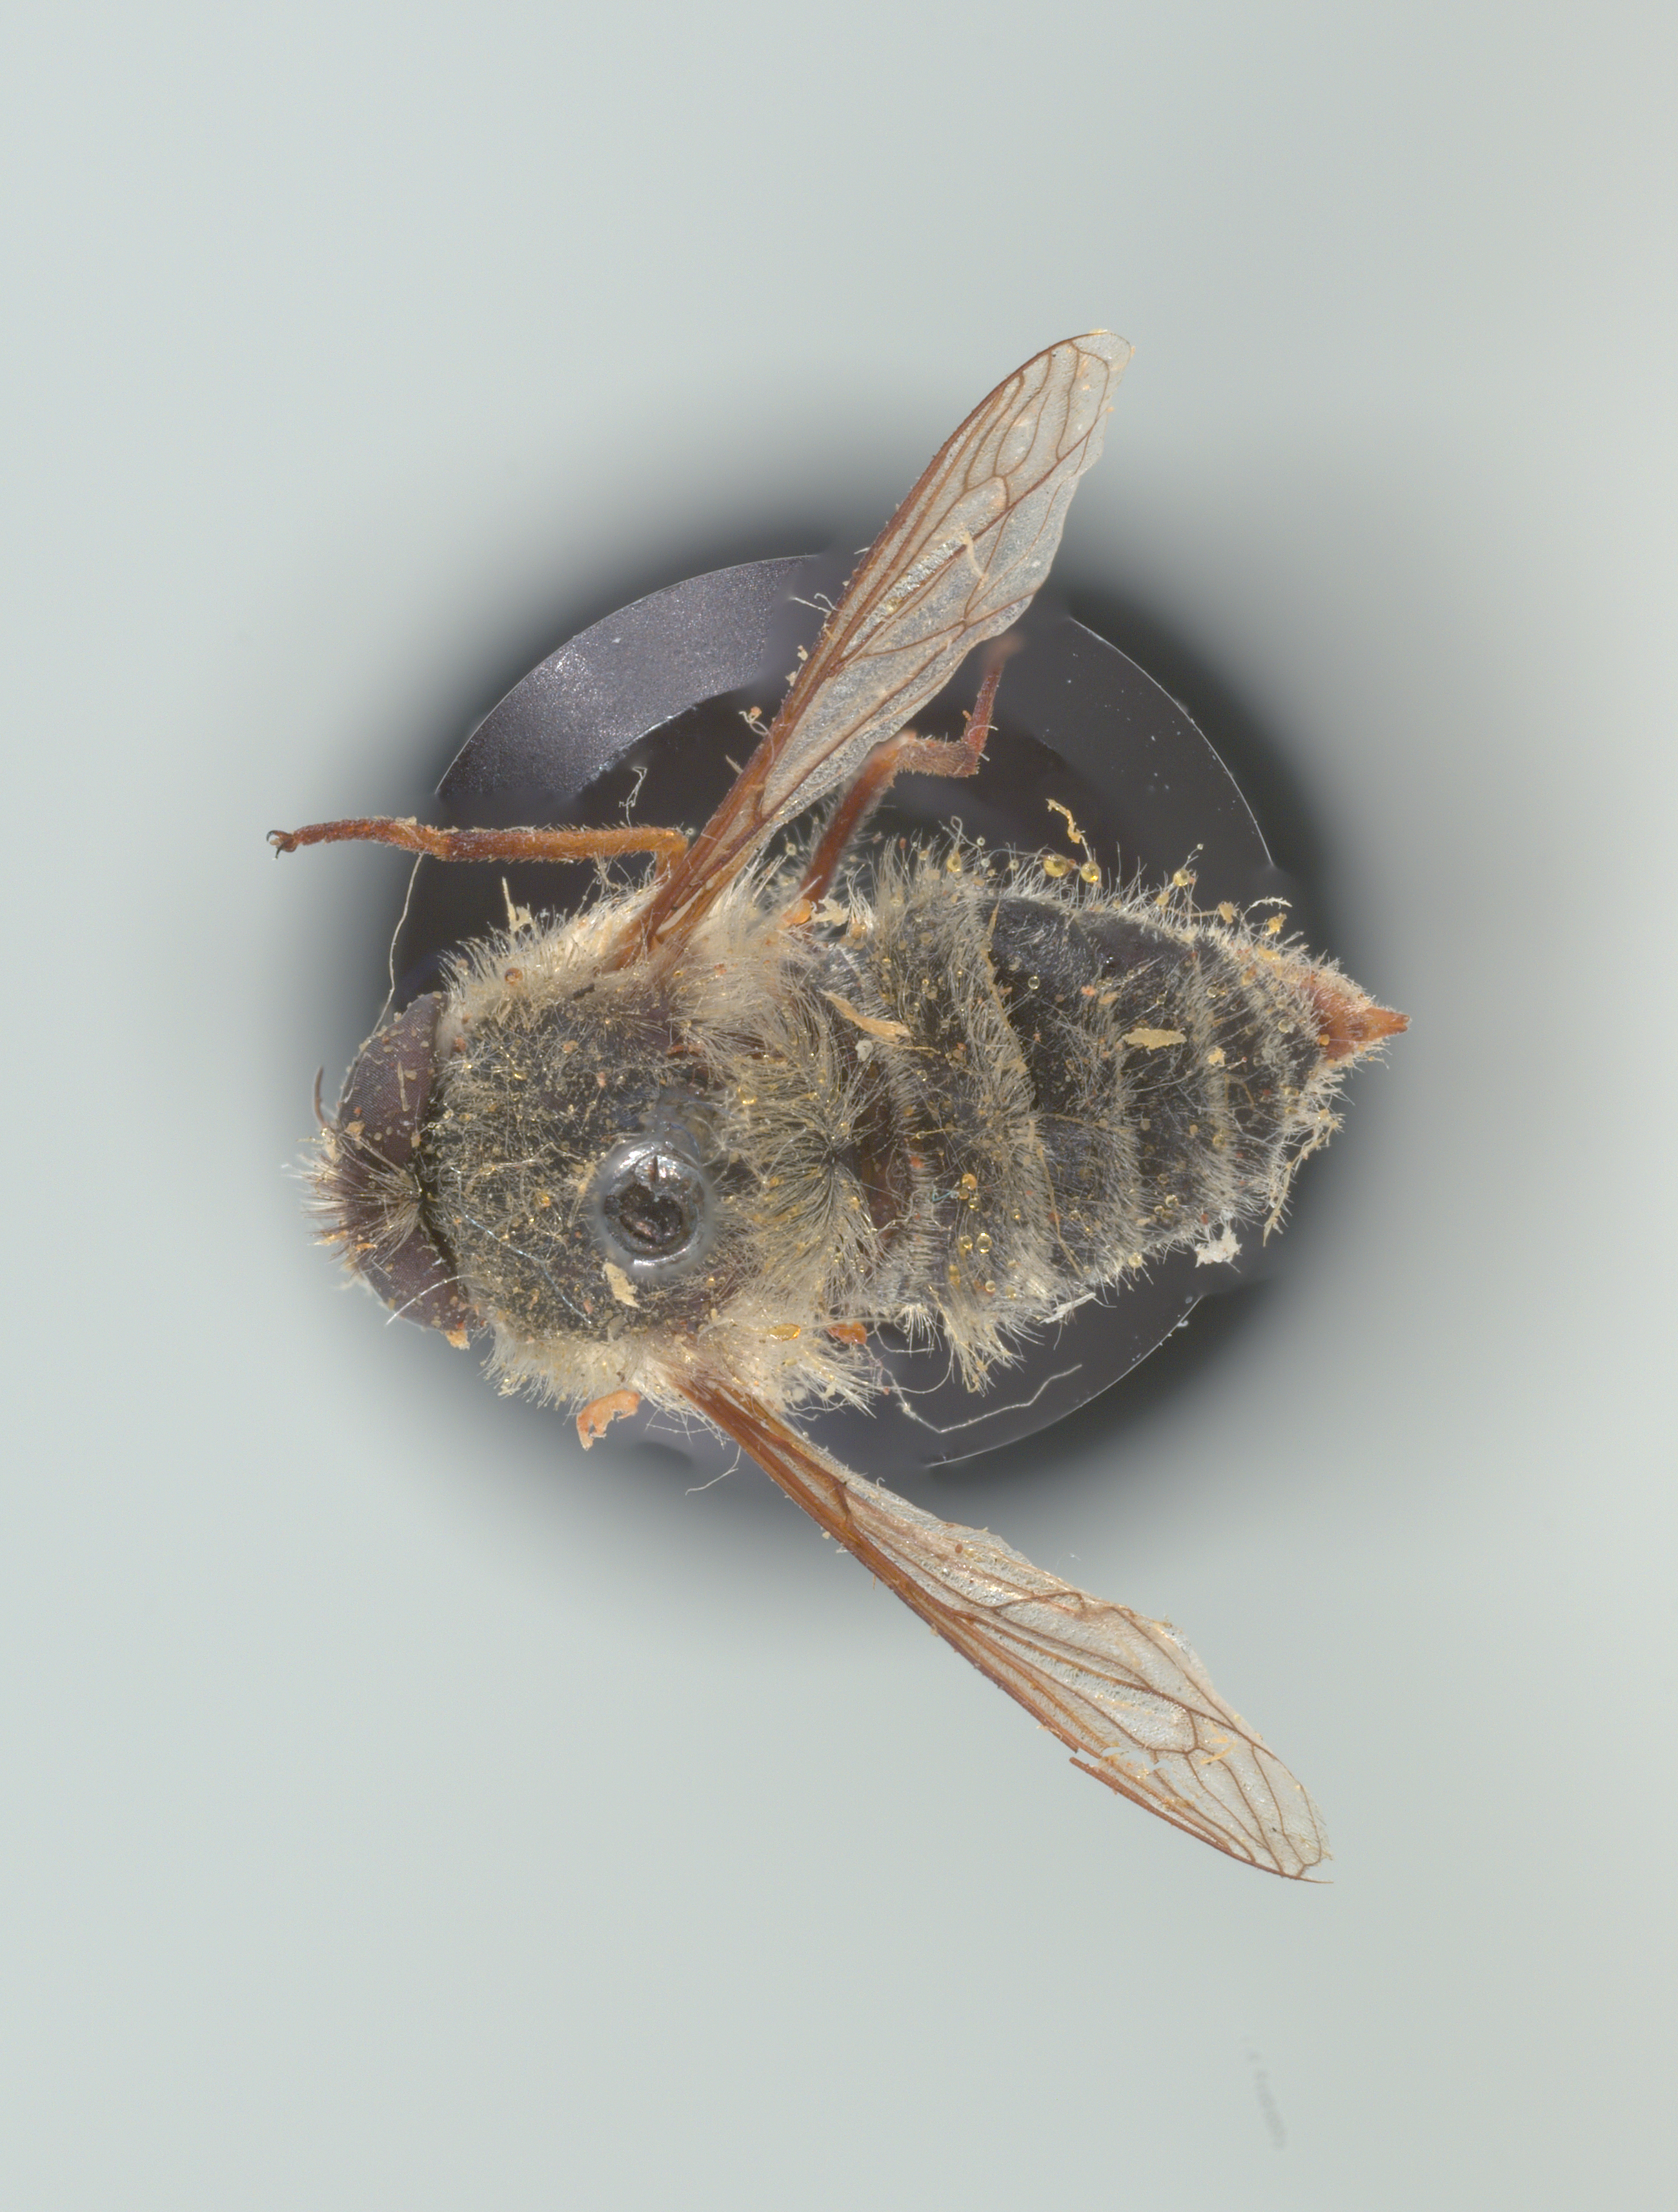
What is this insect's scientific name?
Trichopsidea clausa
